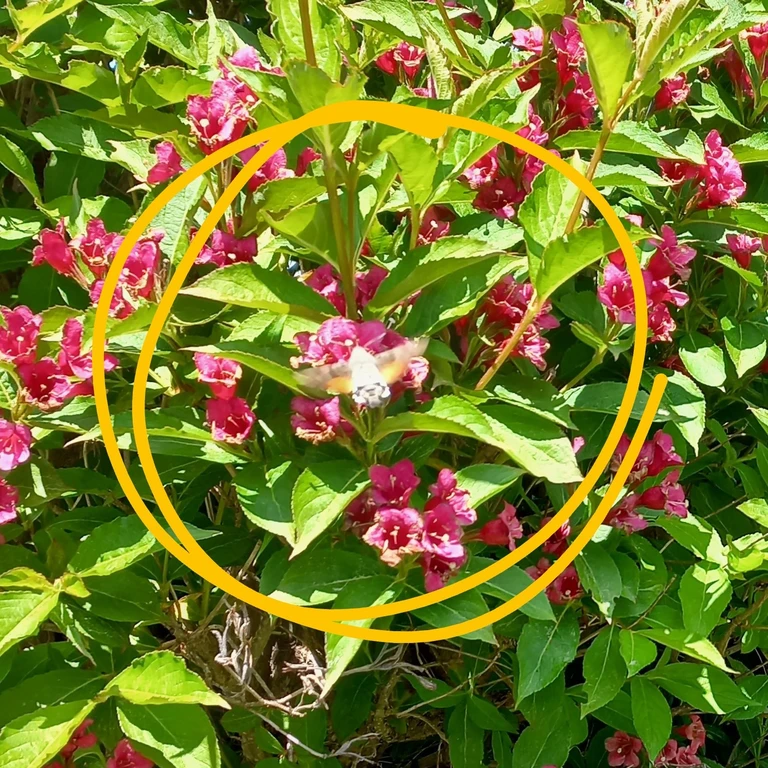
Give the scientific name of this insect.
Macroglossum stellatarum
